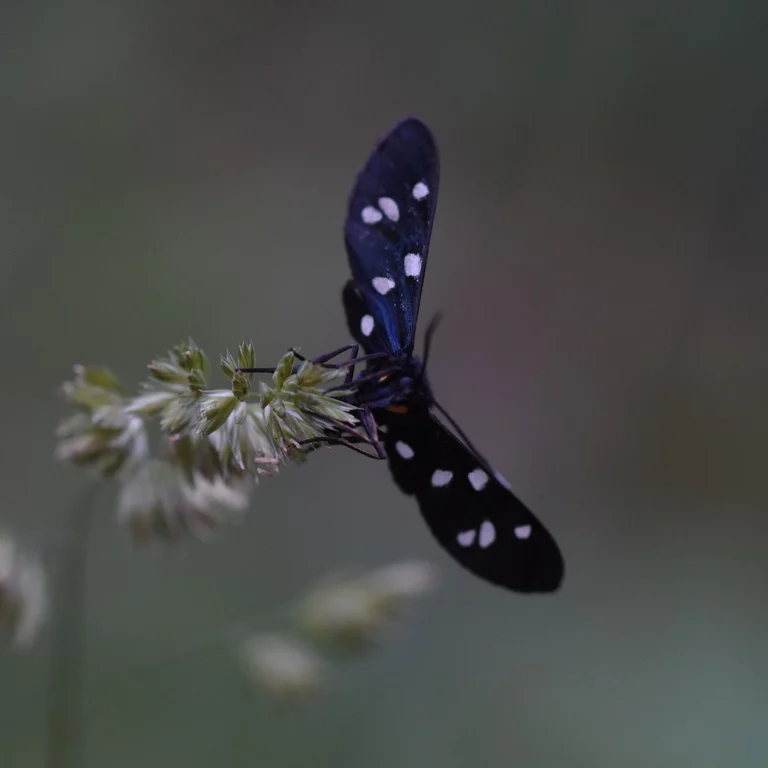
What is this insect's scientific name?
Amata phegea
